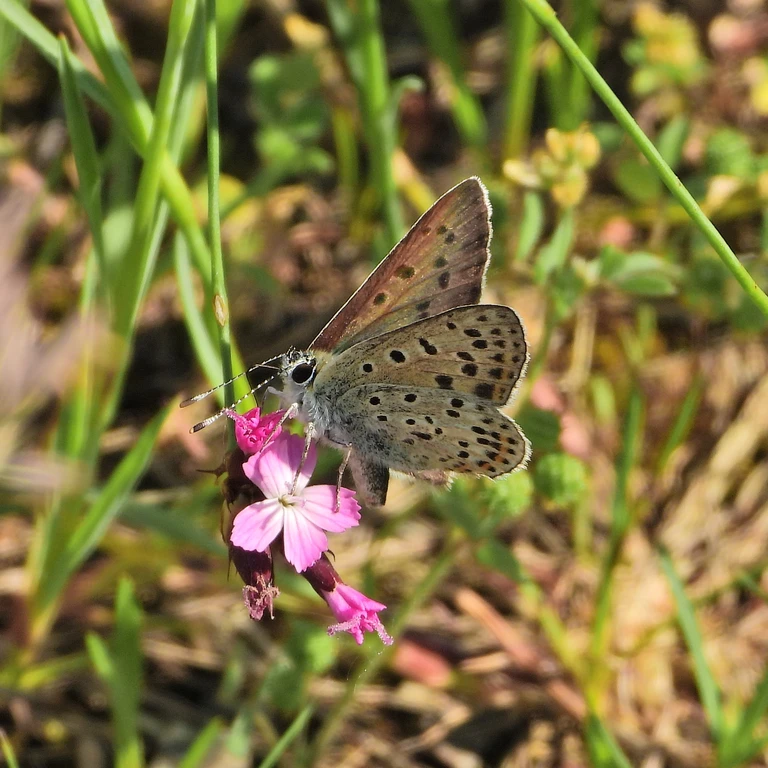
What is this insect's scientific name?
Lycaena tityrus (also Loweia tityrus)
